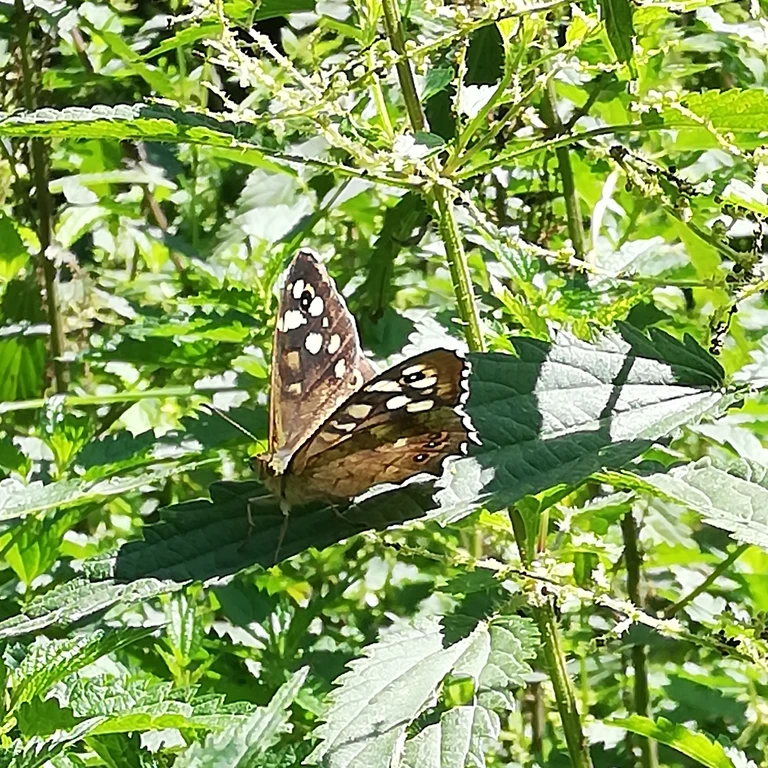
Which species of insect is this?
Pararge aegeria
